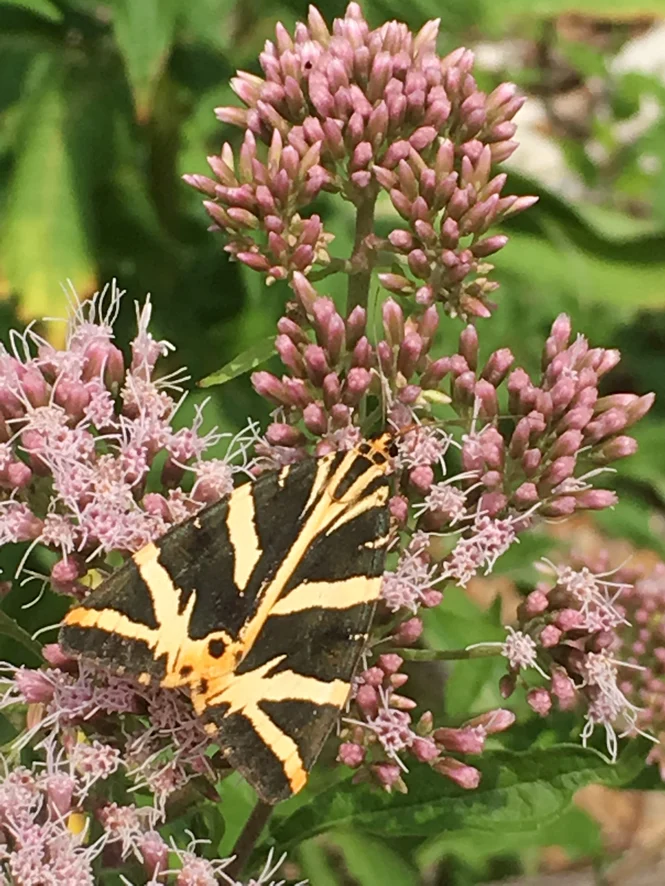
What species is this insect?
Euplagia quadripunctaria
